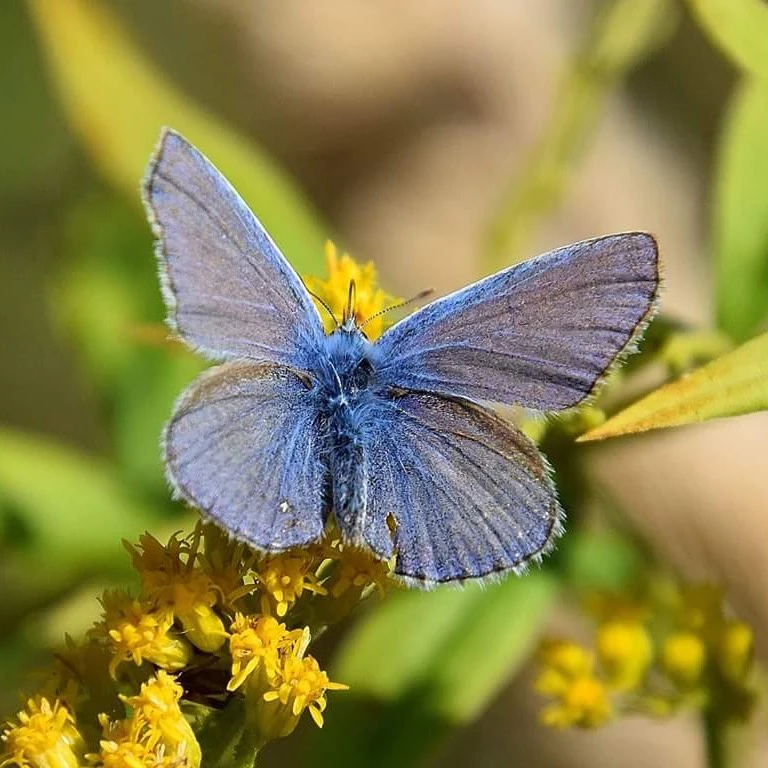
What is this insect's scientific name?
Polyommatus icarus
